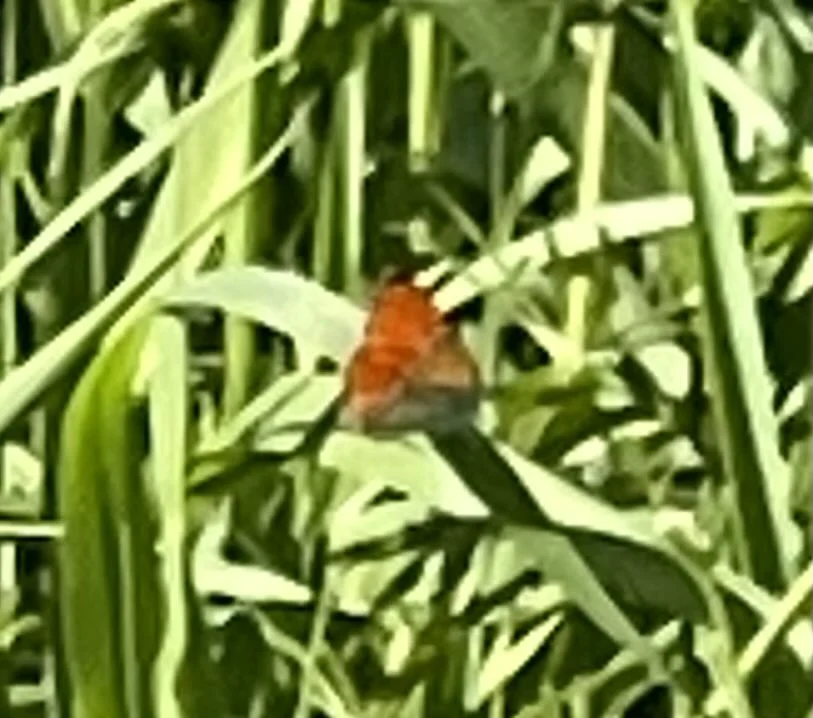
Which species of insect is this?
Lycaena dispar
